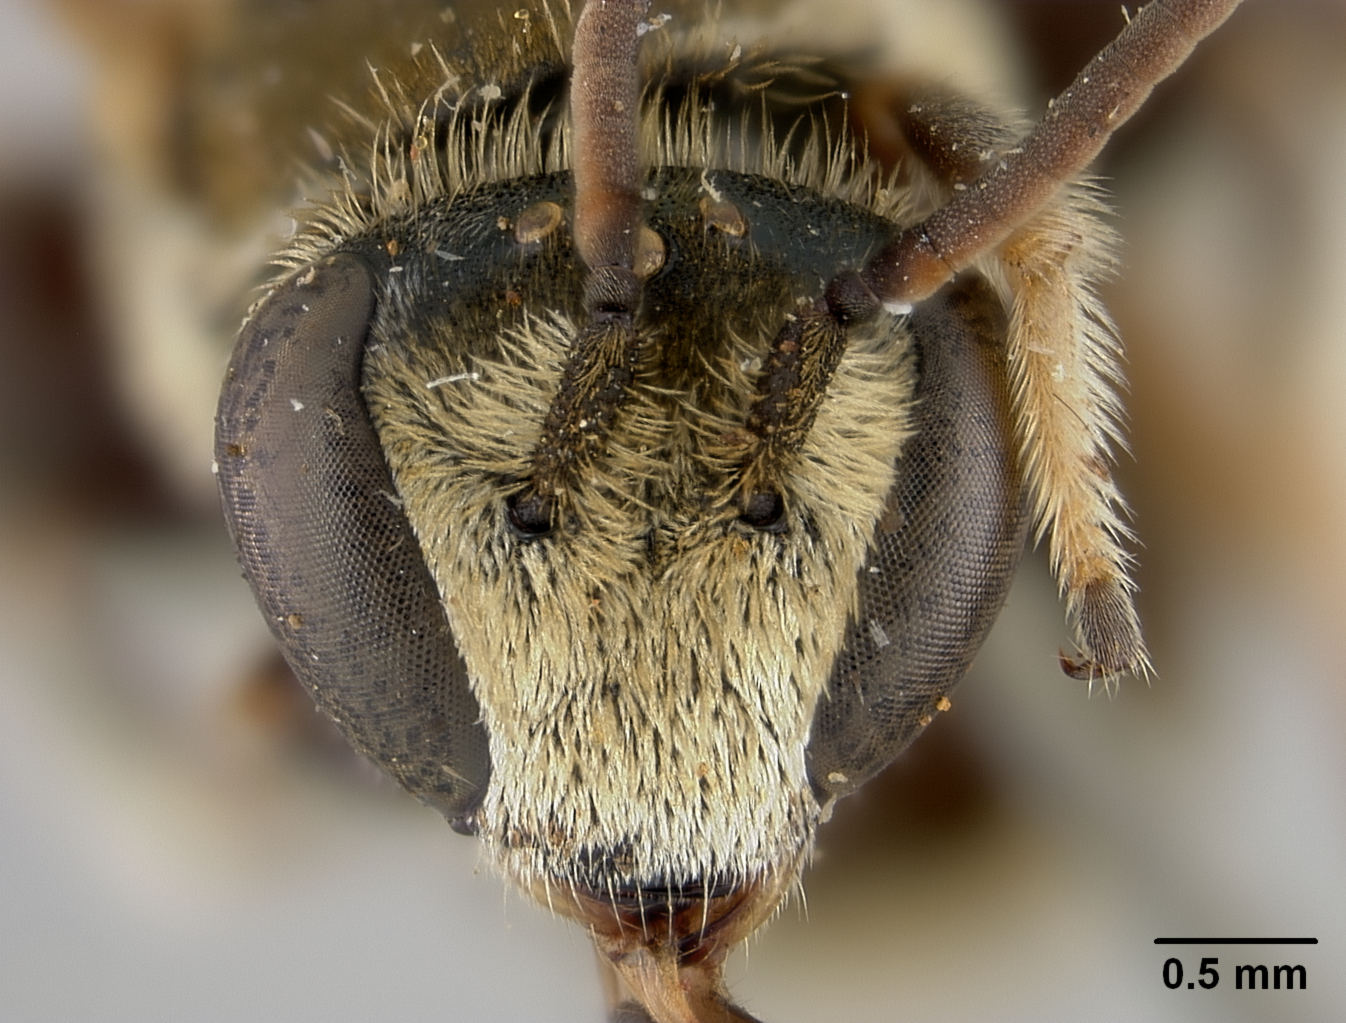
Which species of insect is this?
Nomia pachypoda
